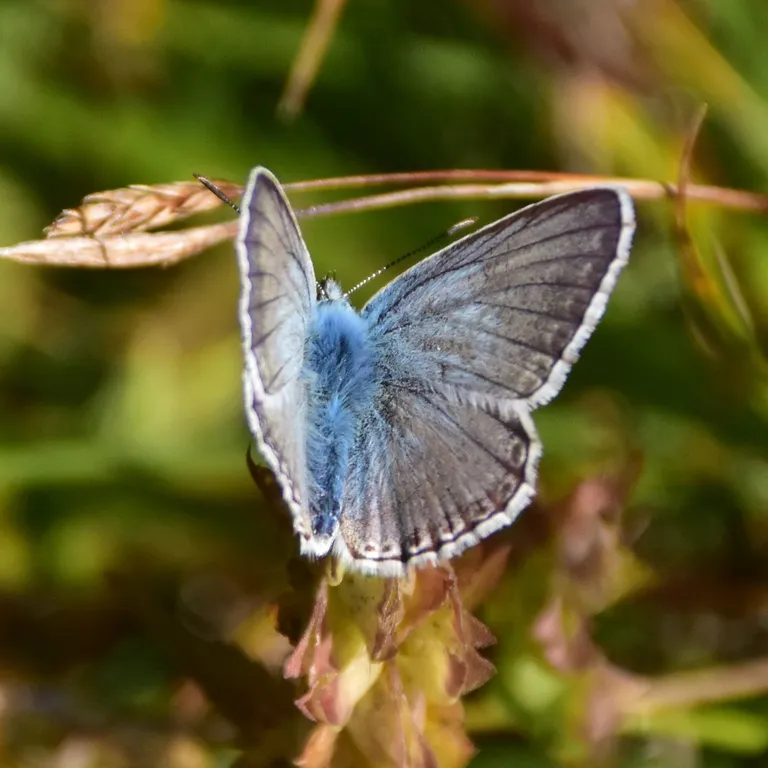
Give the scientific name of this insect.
Lysandra coridon
